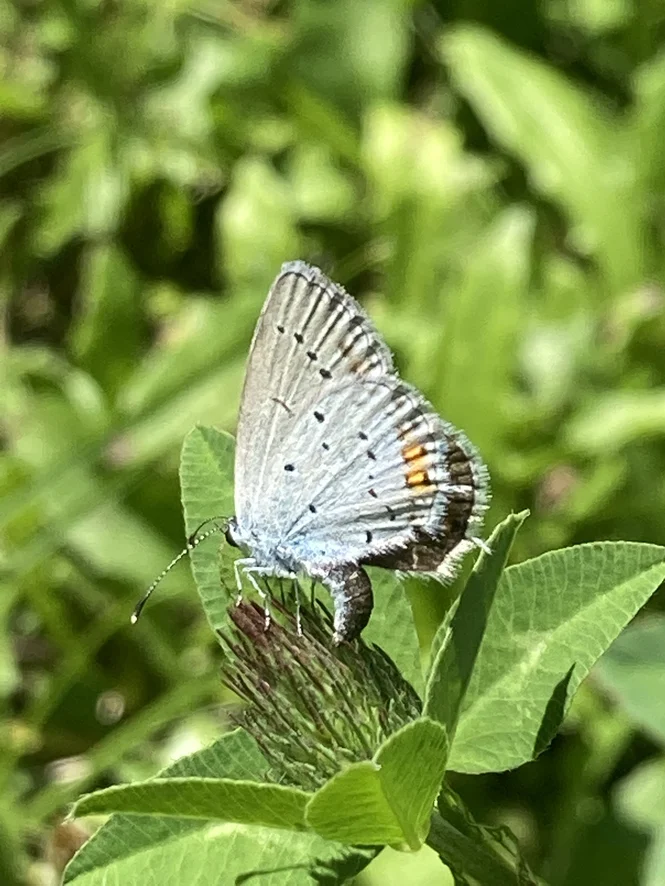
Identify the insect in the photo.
Cupido argiades (also Elkalyce argiades)
